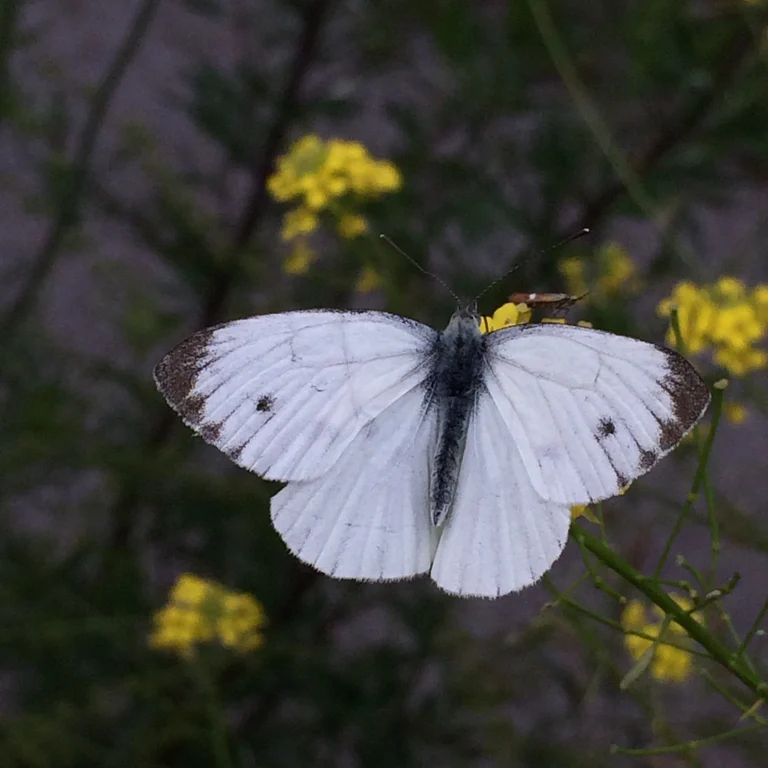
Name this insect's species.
Pieris napi
